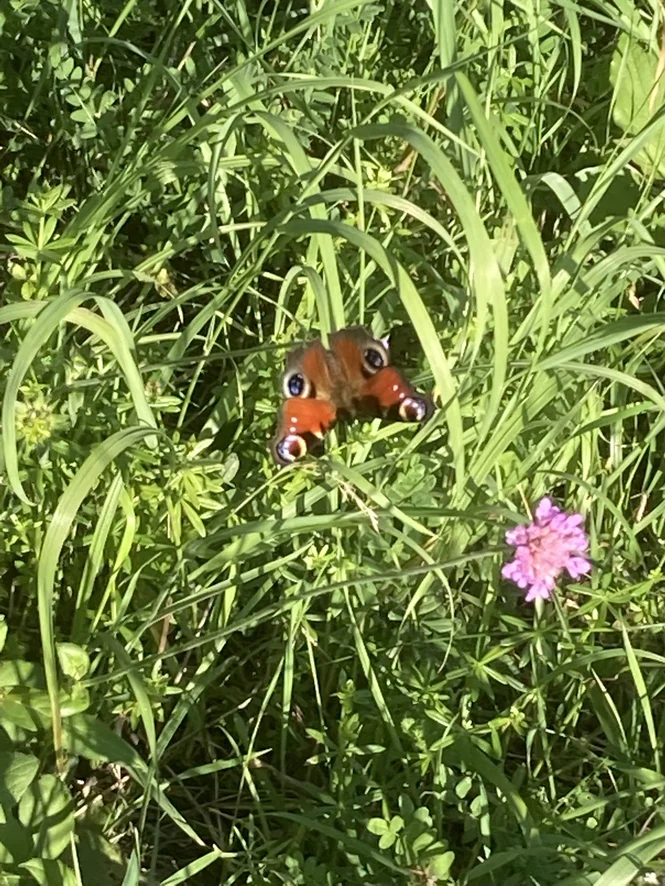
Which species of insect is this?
Aglais io
